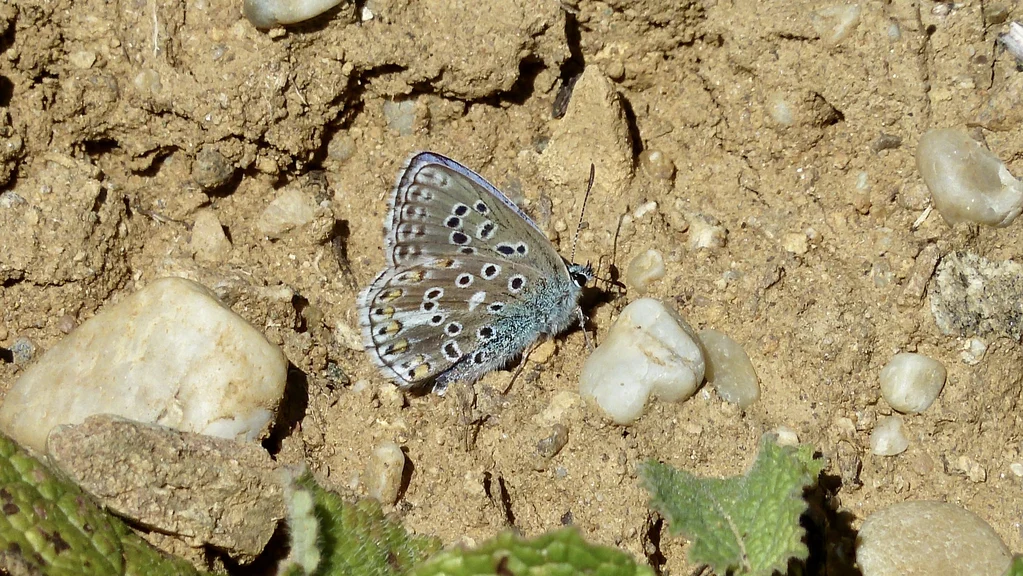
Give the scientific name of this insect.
Lysandra bellargus
